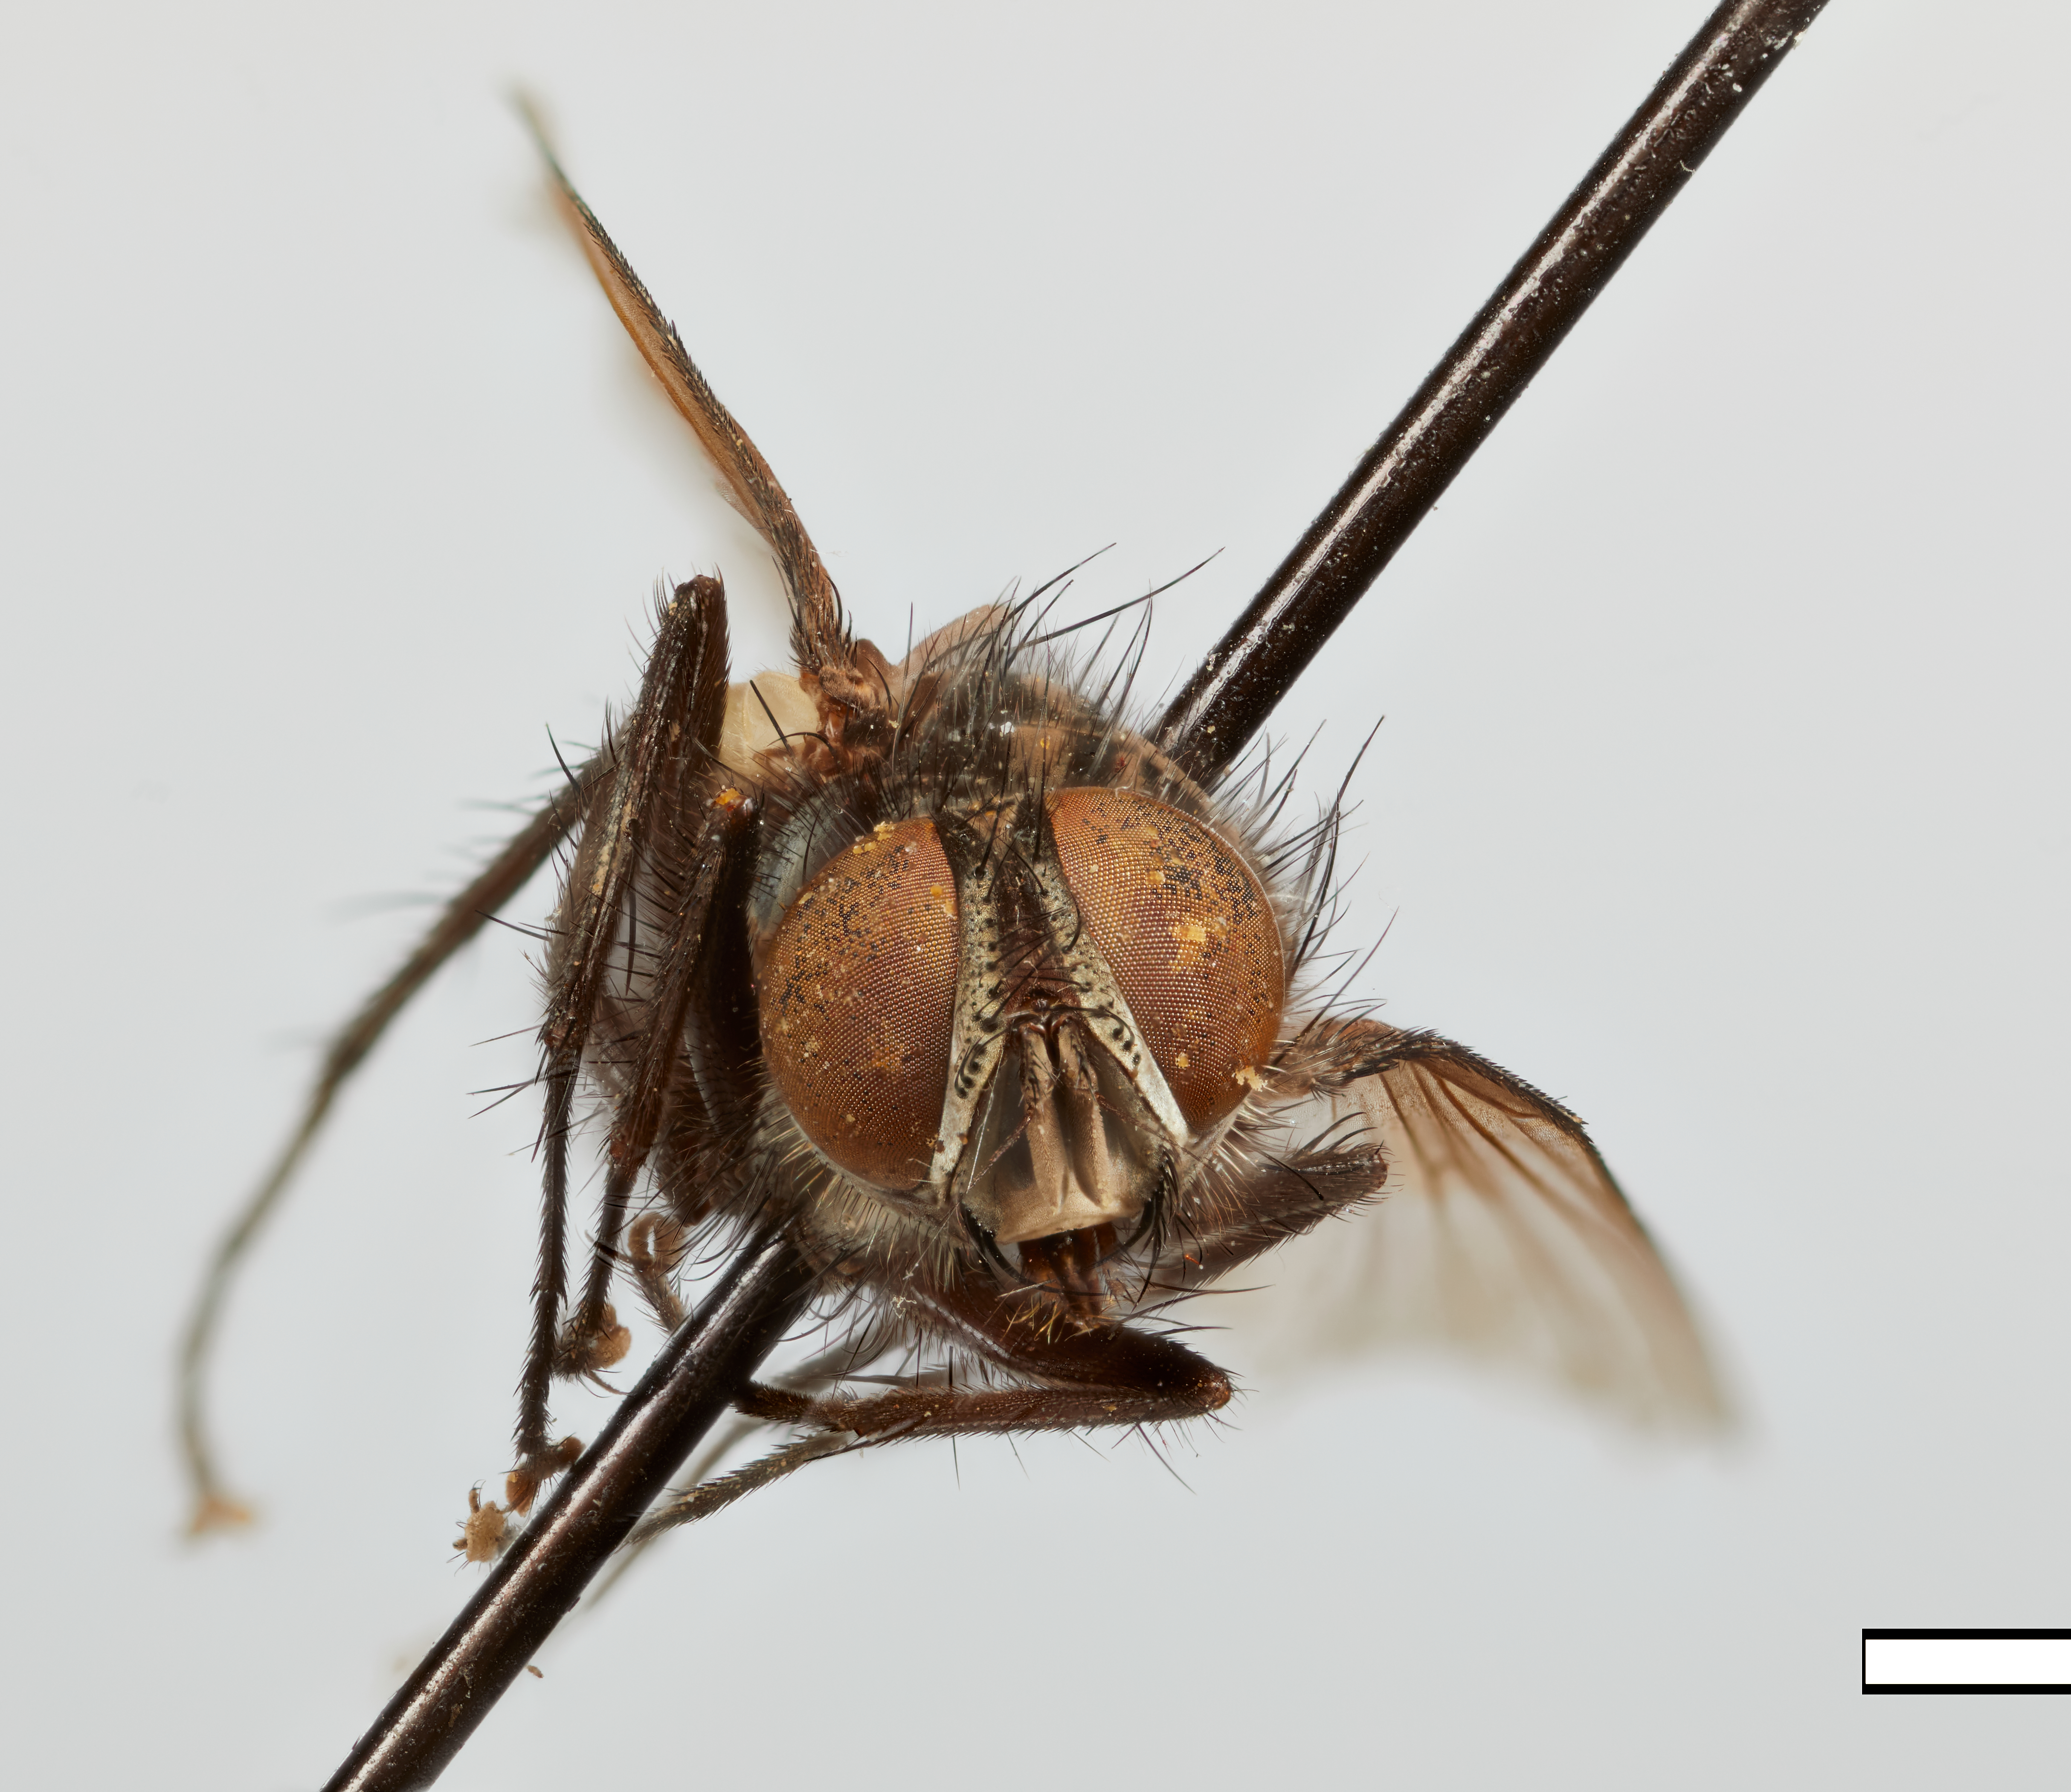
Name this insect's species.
Paradexodes epilachnae
